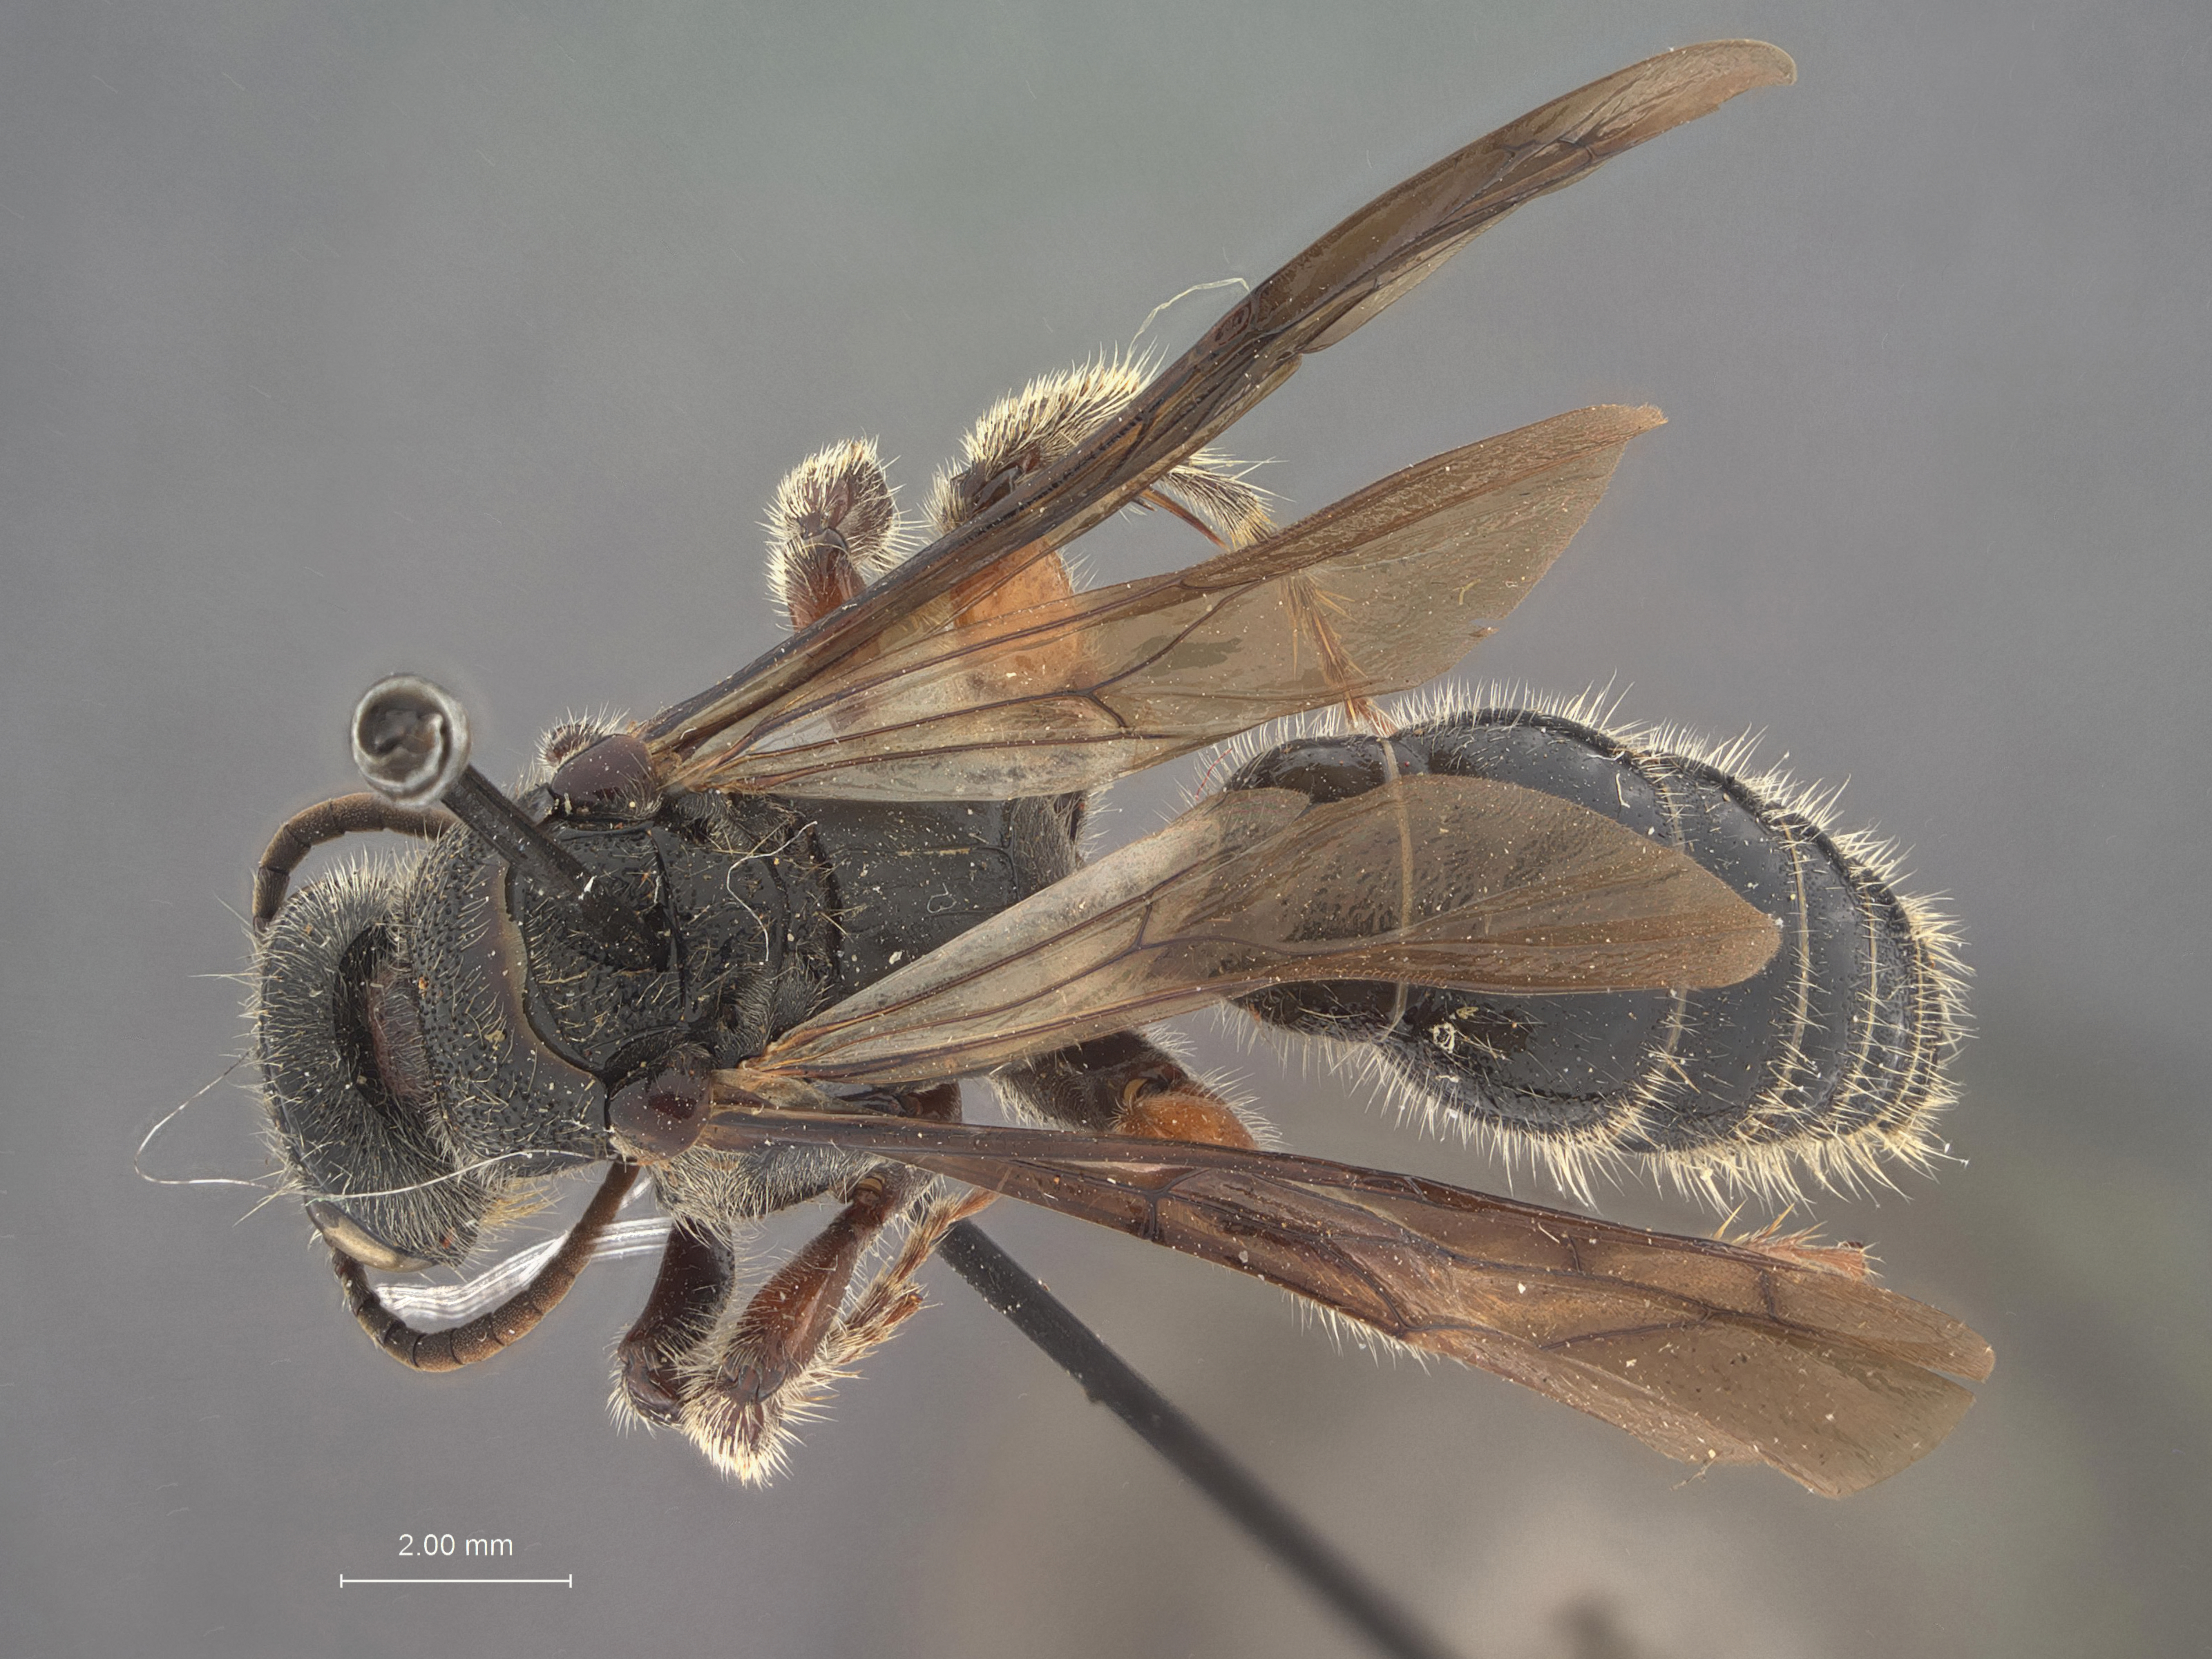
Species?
Tiphia scutensis
